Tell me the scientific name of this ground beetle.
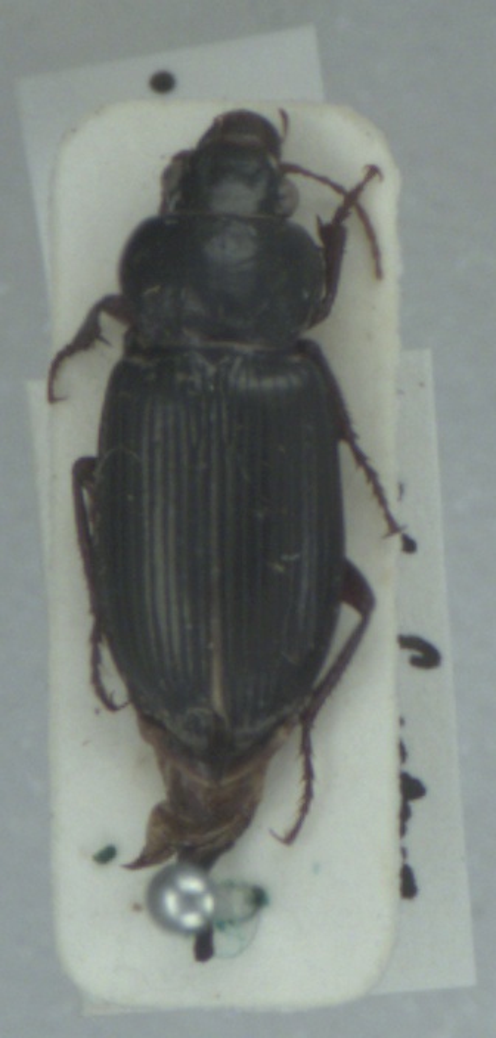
Amara convexiuscula
